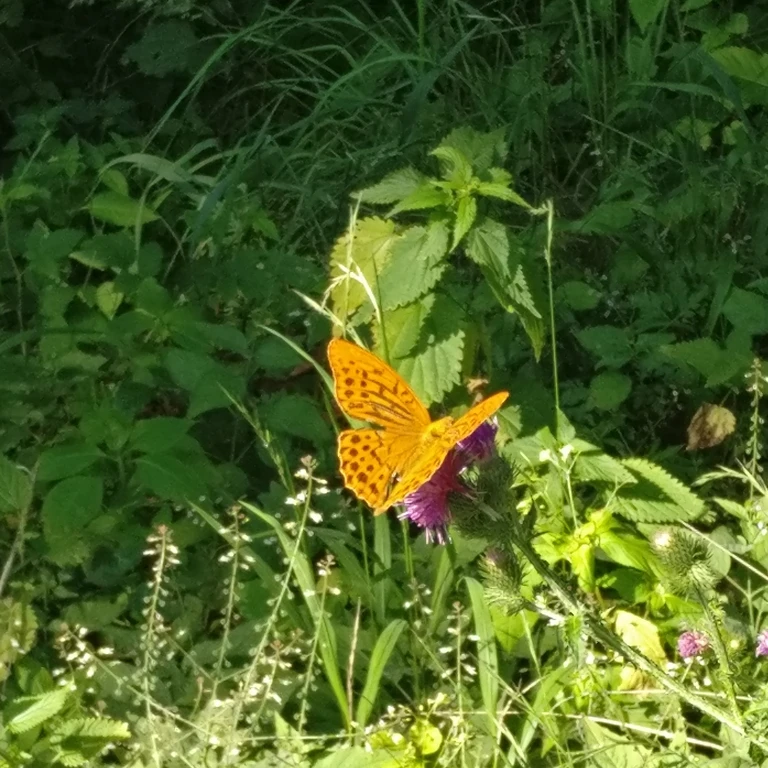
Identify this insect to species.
Argynnis paphia
